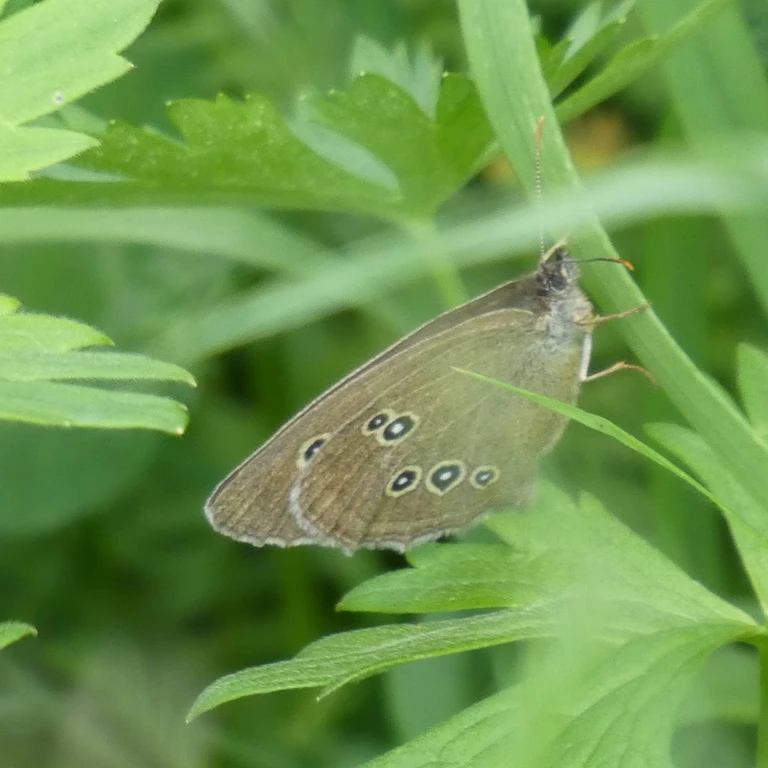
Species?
Aphantopus hyperantus
